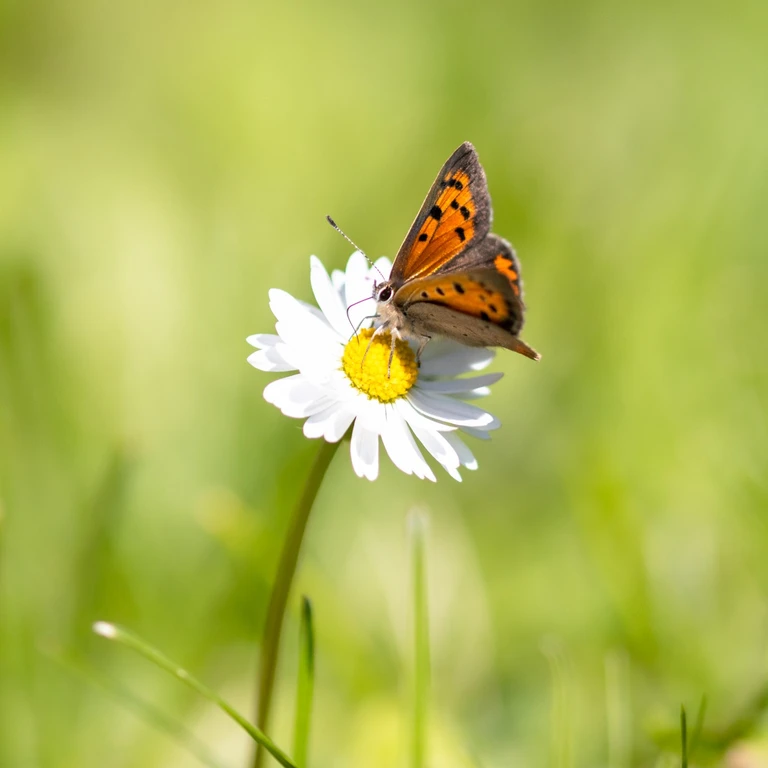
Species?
Lycaena phlaeas
